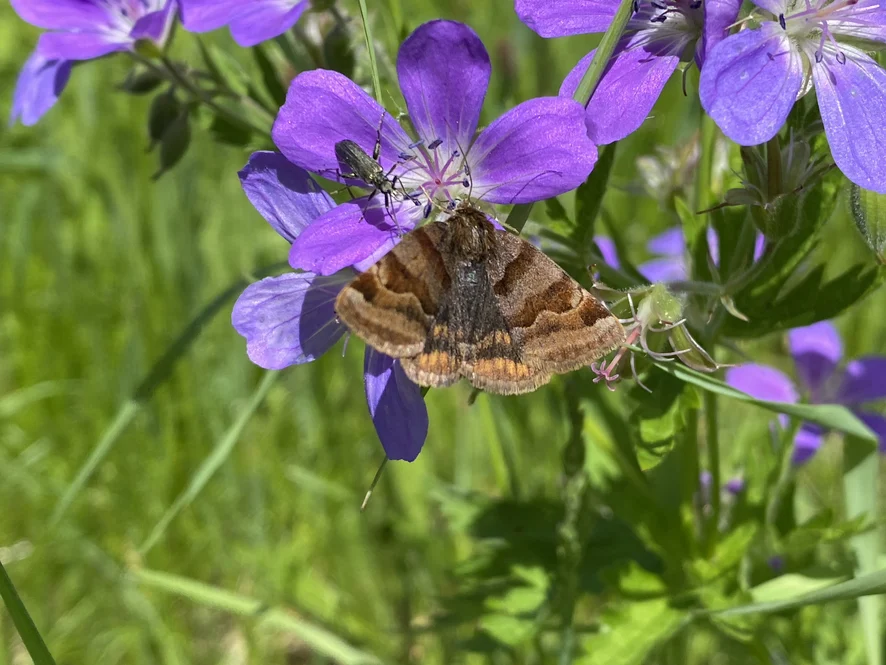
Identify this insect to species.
Euclidia glyphica
